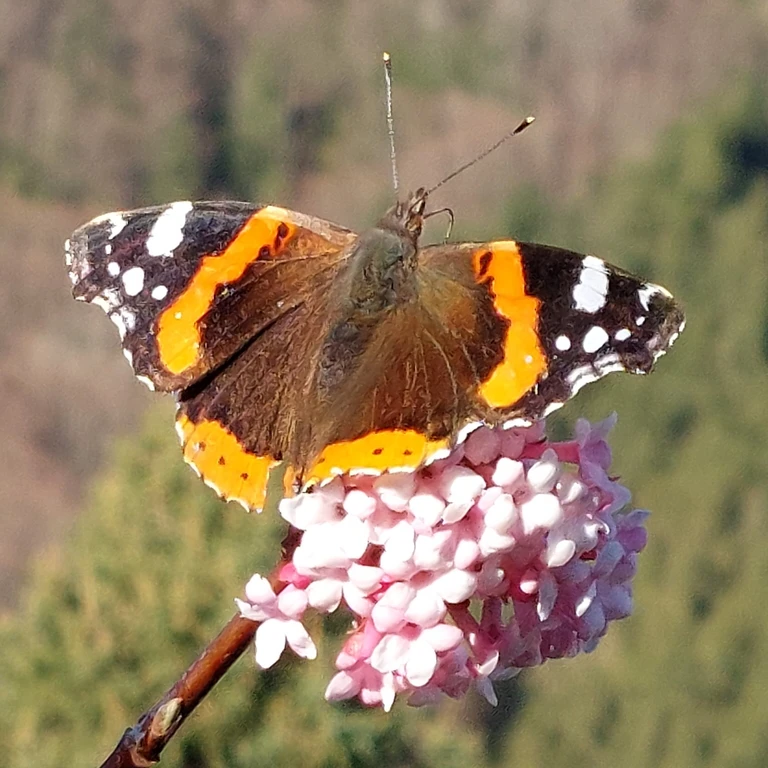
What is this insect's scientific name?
Vanessa atalanta
